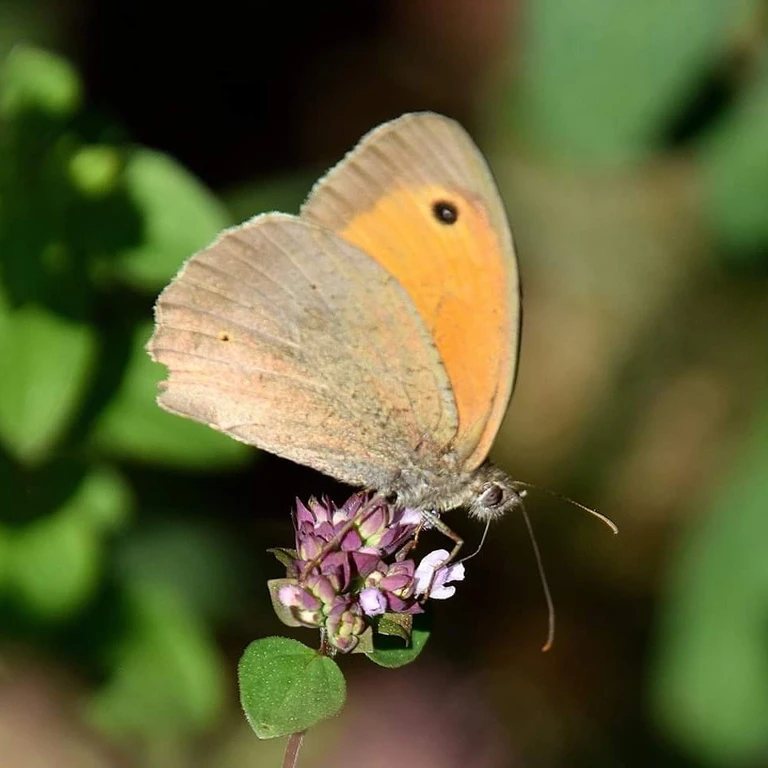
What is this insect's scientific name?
Maniola jurtina
